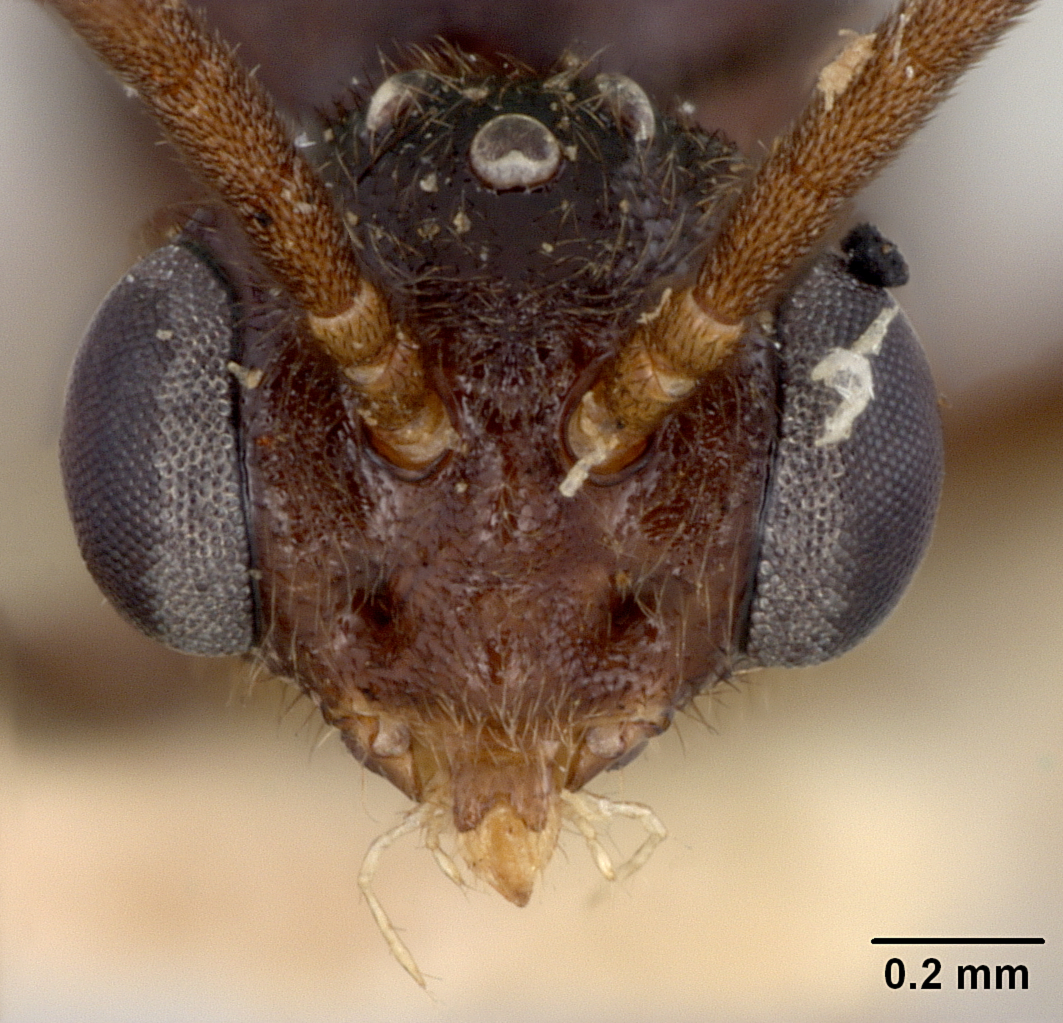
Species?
Anochetus cato
